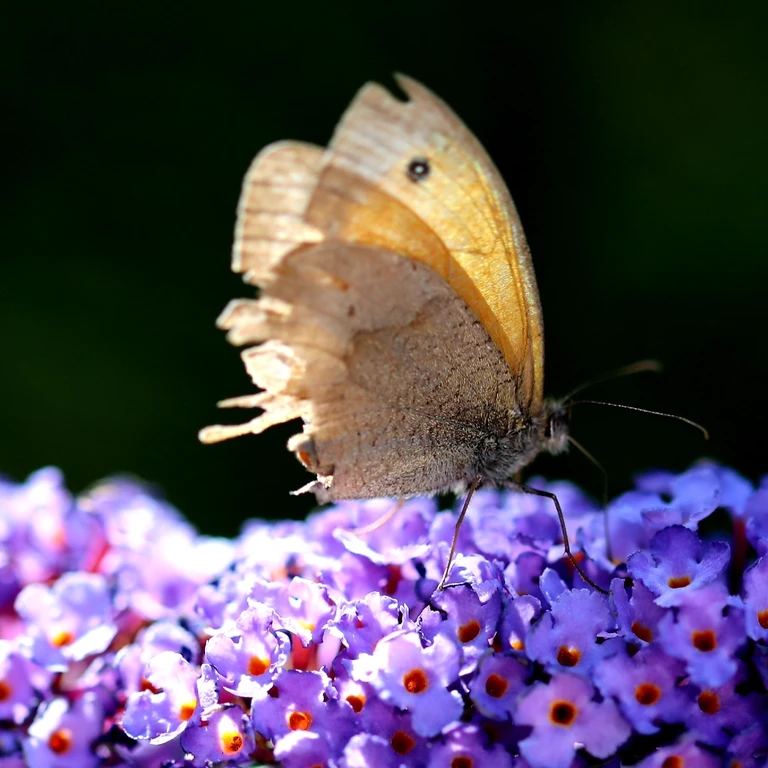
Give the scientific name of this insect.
Maniola jurtina
